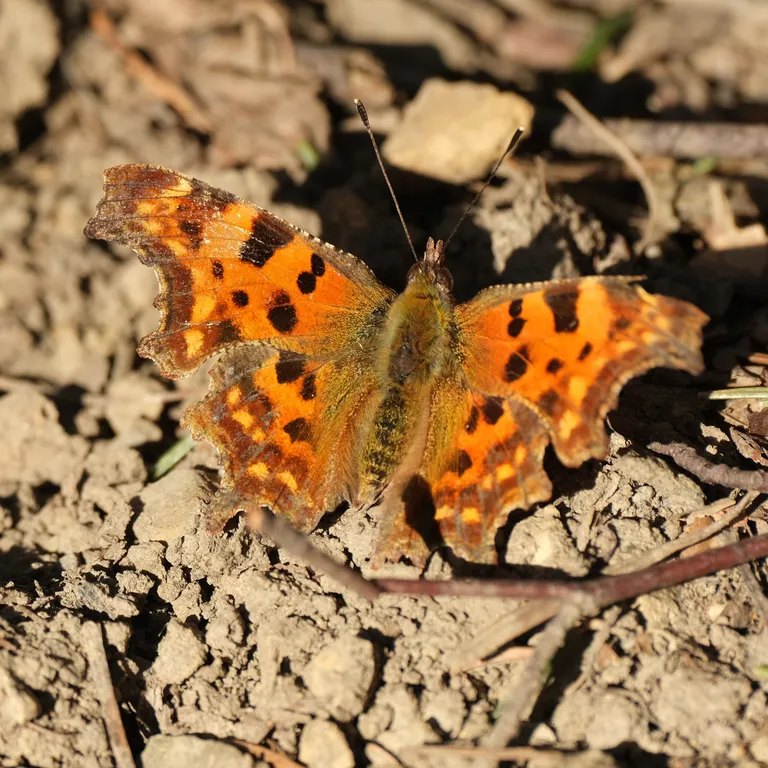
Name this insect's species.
Polygonia c-album
